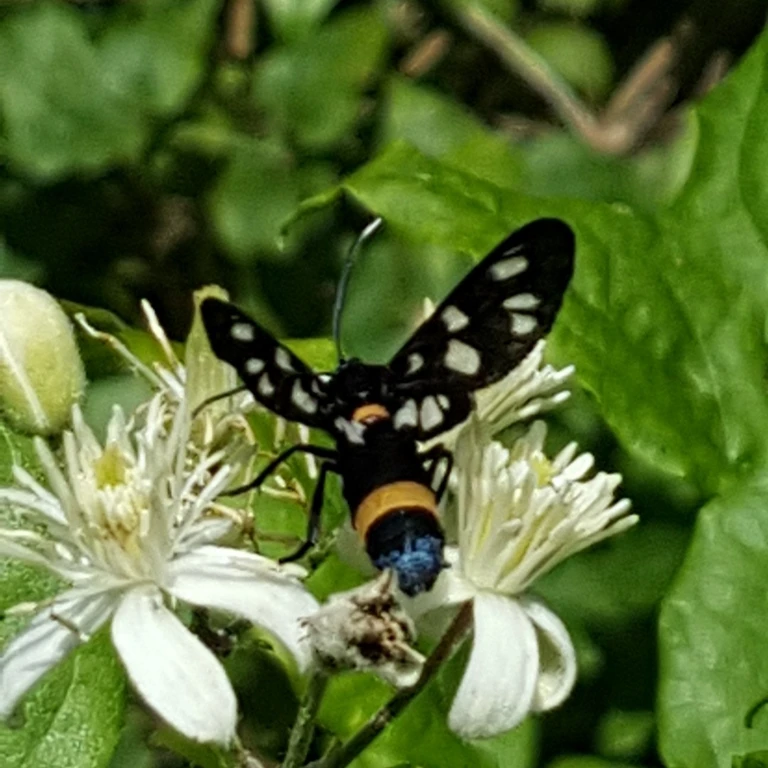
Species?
Amata phegea
